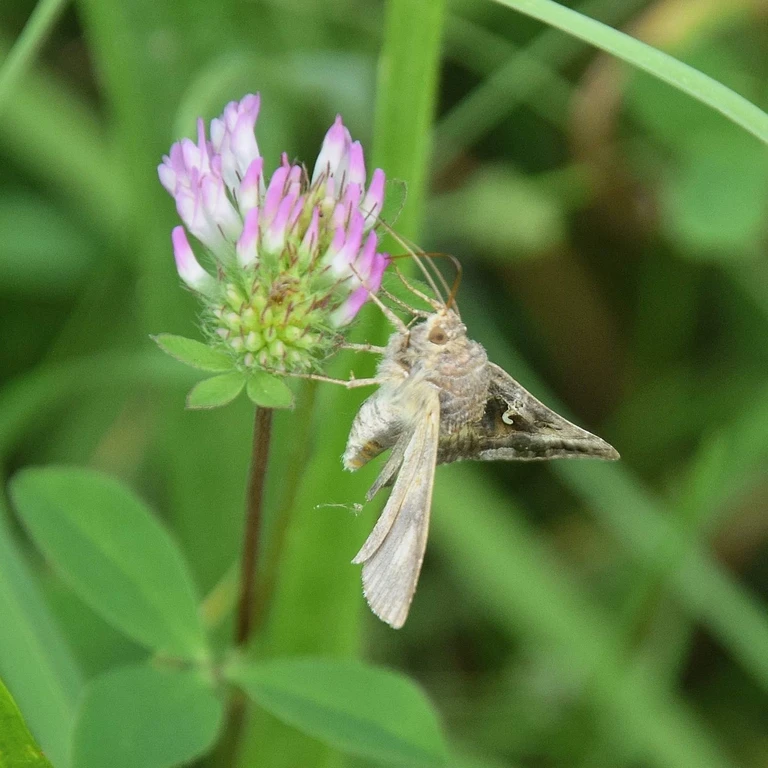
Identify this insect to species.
Autographa gamma
